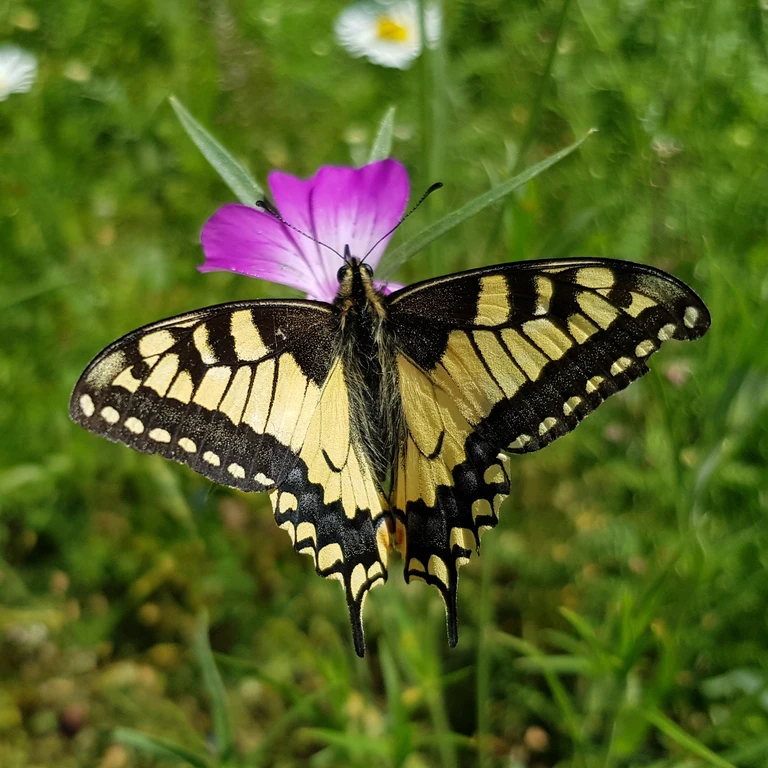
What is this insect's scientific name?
Papilio machaon
